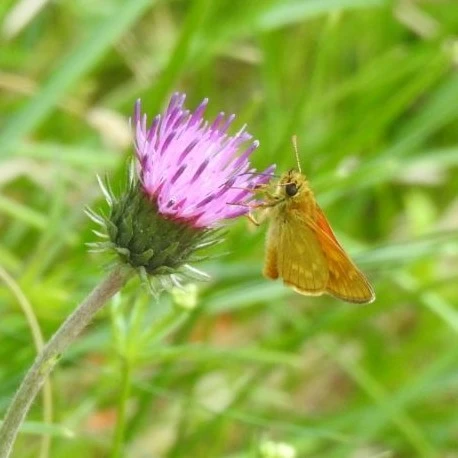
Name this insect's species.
Ochlodes sylvanus (also Ochlodes venata)
